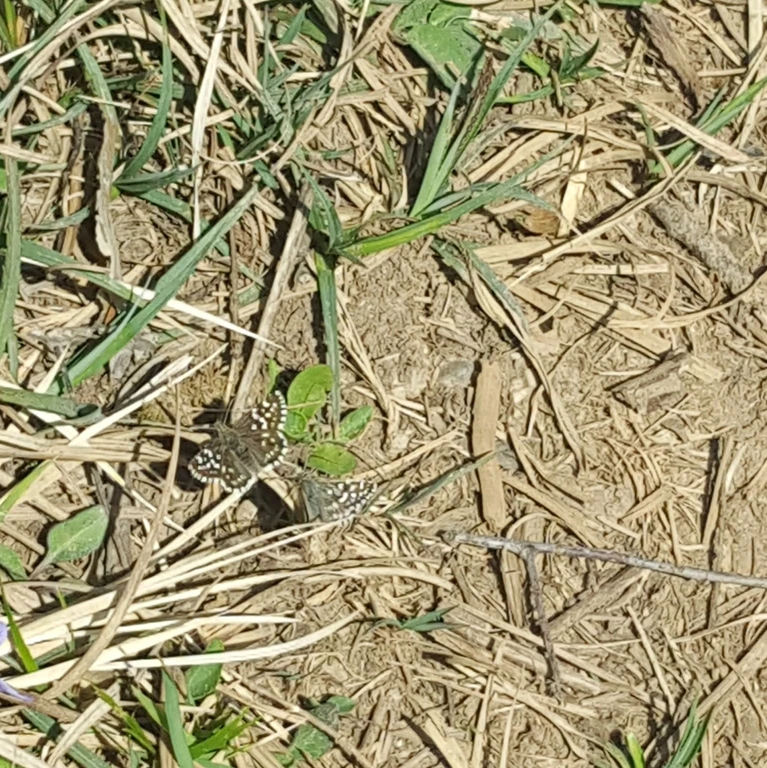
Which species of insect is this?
Pyrgus malvae
